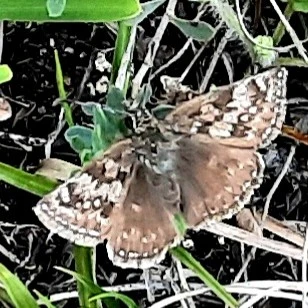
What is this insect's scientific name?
Erynnis tages
